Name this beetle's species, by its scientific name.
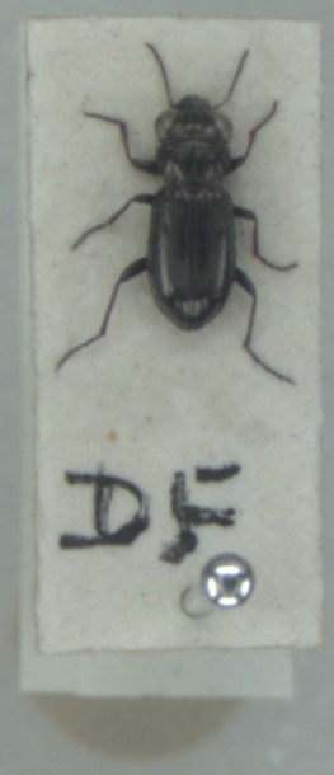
Notiophilus palustris
